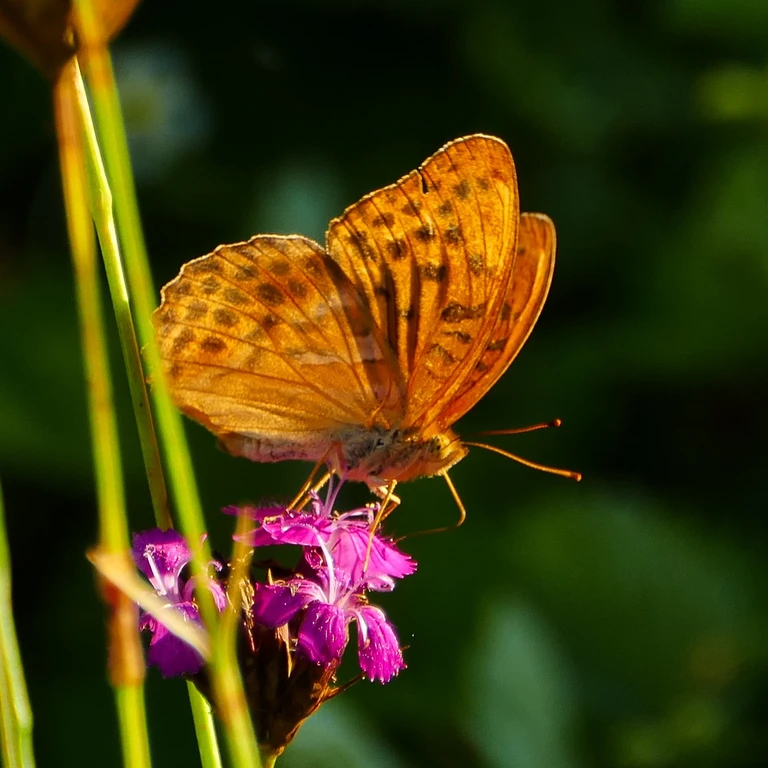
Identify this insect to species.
Argynnis paphia
